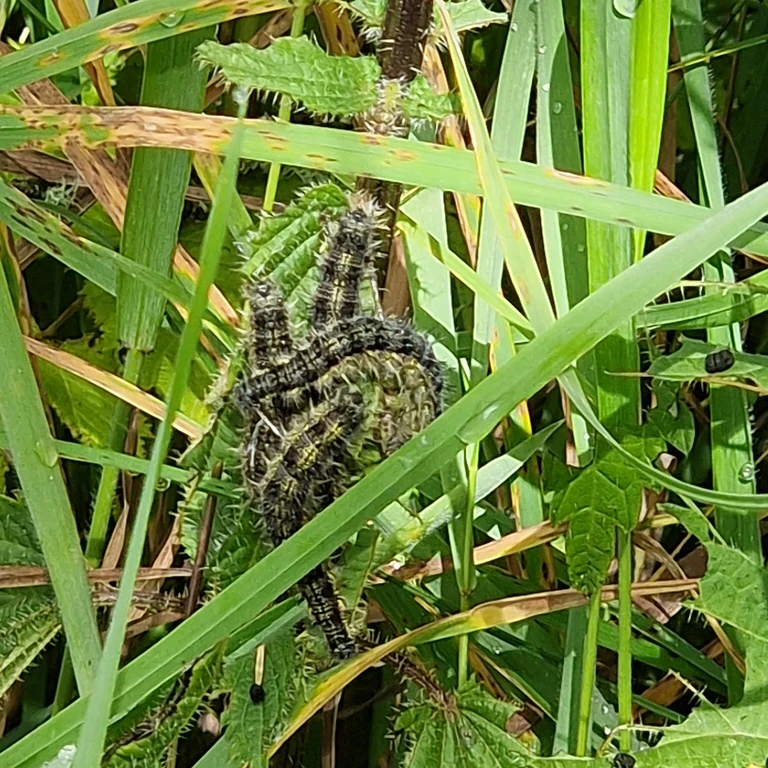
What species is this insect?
Aglais urticae
